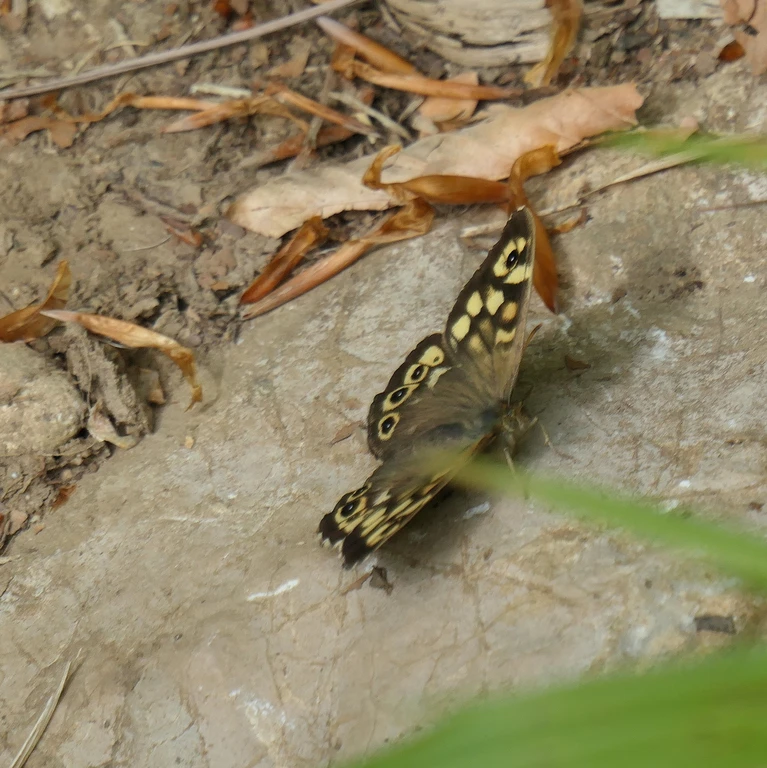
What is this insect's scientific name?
Pararge aegeria
